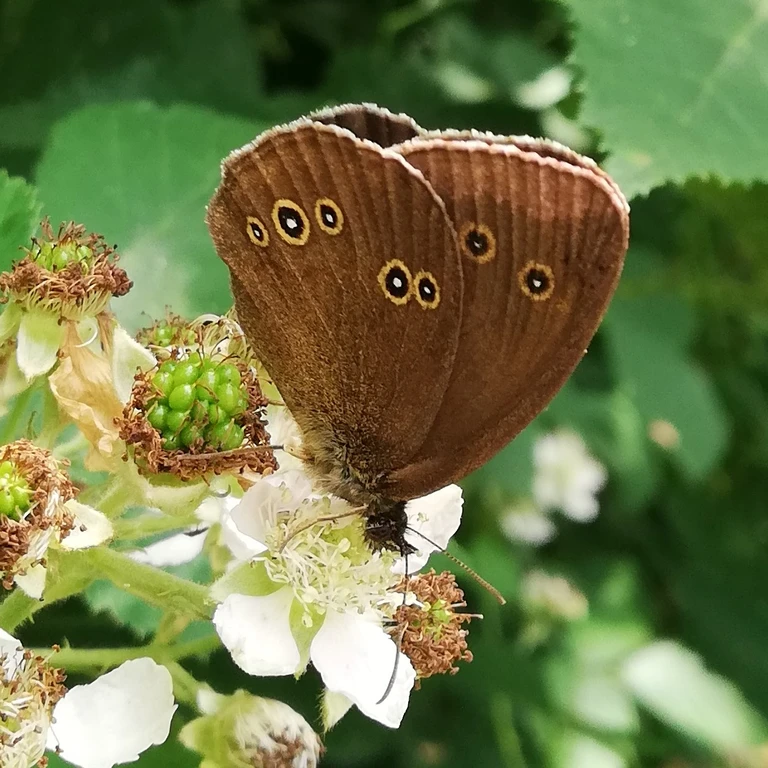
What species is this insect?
Aphantopus hyperantus
